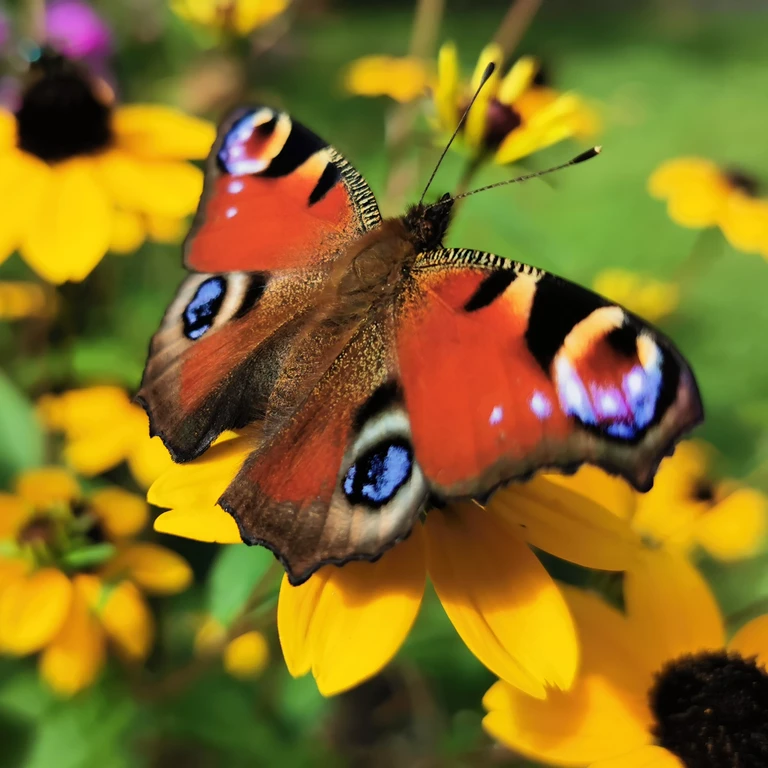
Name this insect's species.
Aglais io
